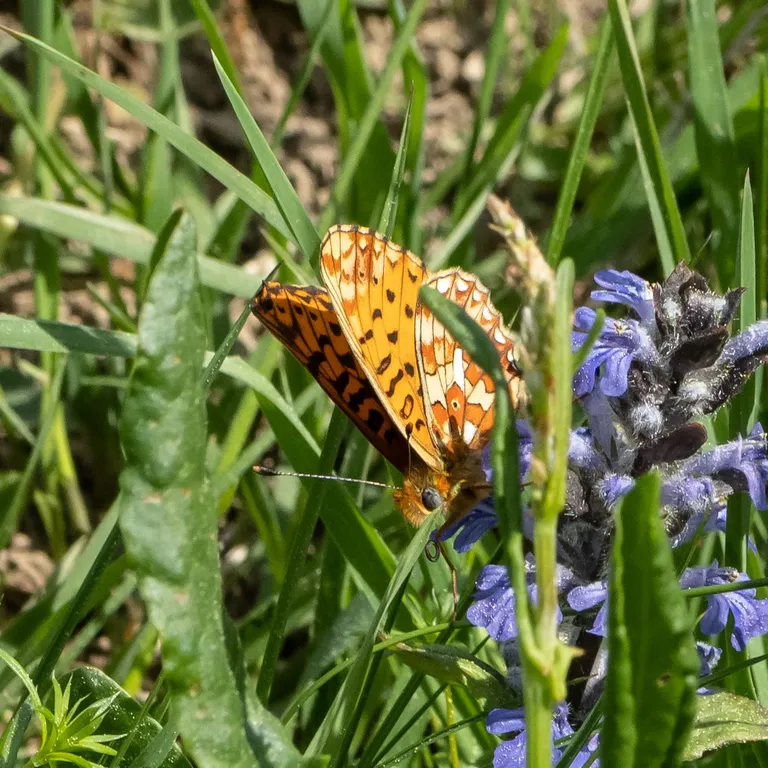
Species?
Boloria euphrosyne (also Clossiana euphrosyne)
